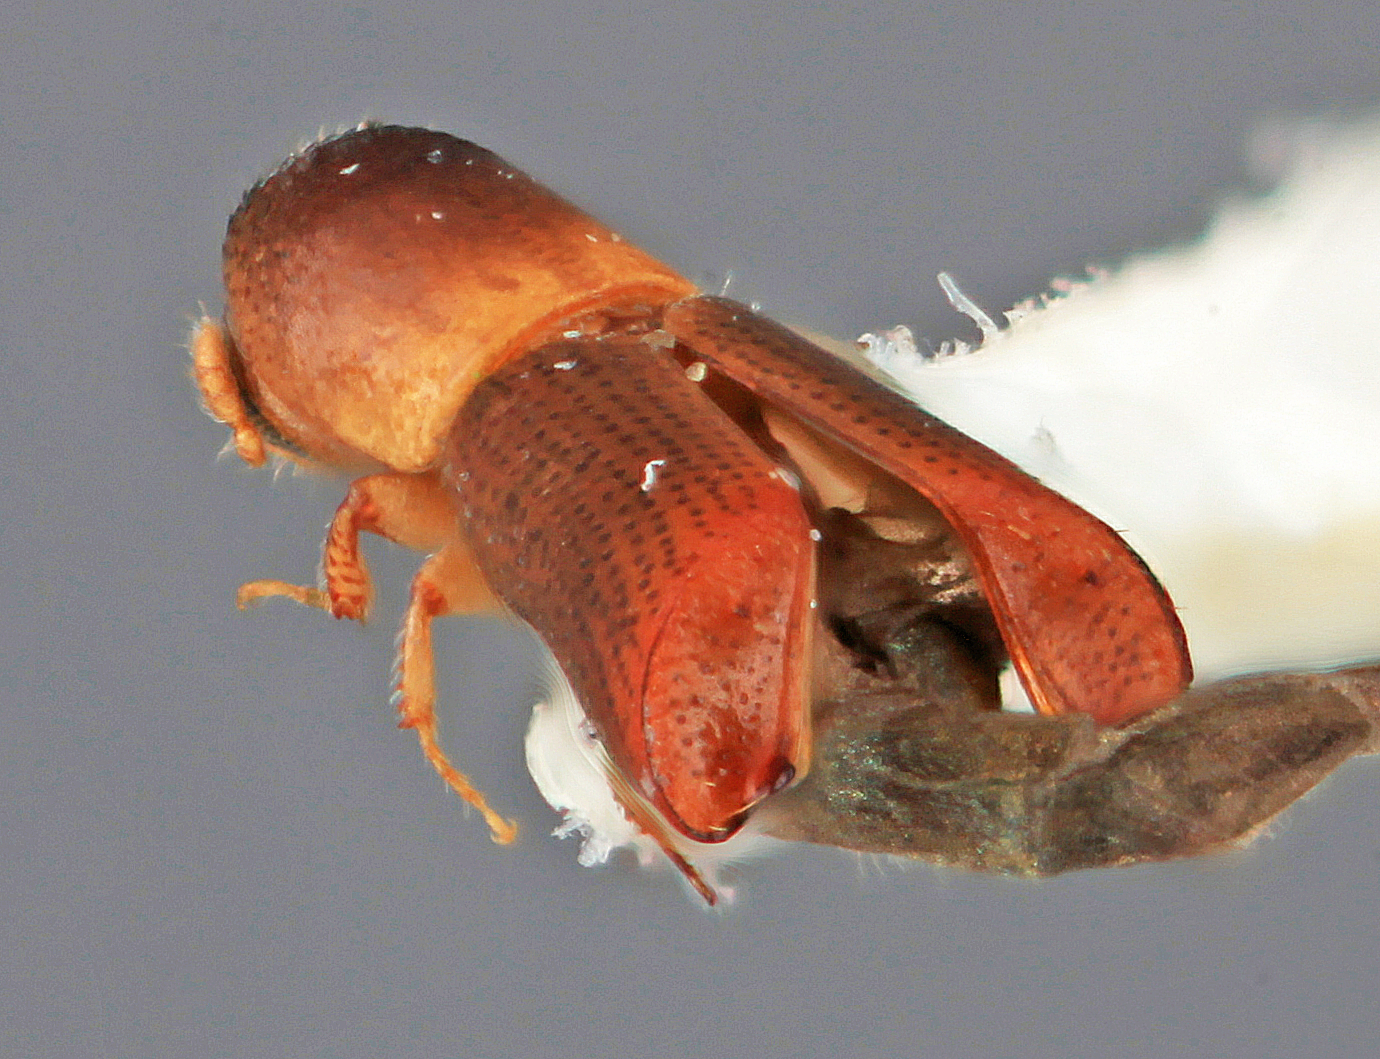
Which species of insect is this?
Monarthrum infradentatum
